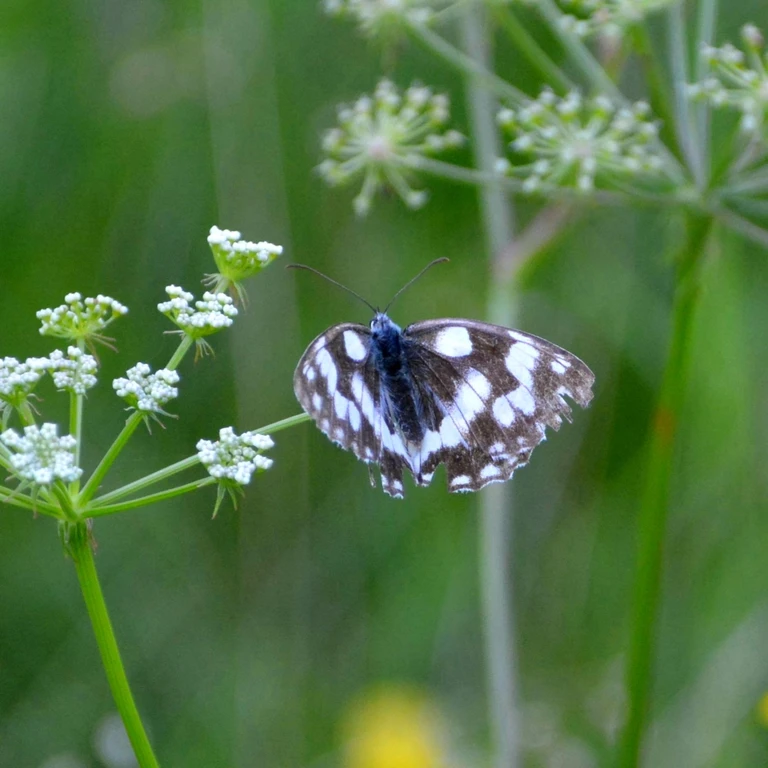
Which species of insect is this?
Melanargia galathea
